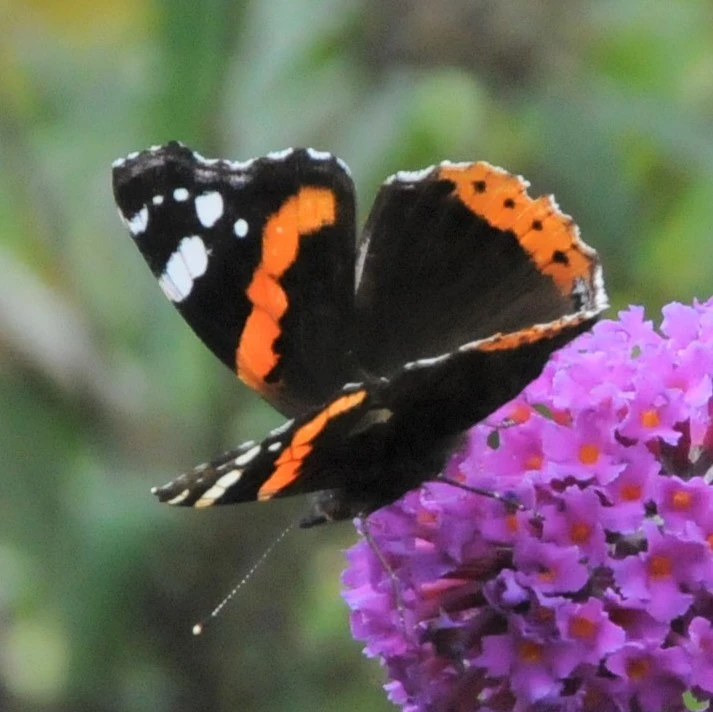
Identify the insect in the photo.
Vanessa atalanta
